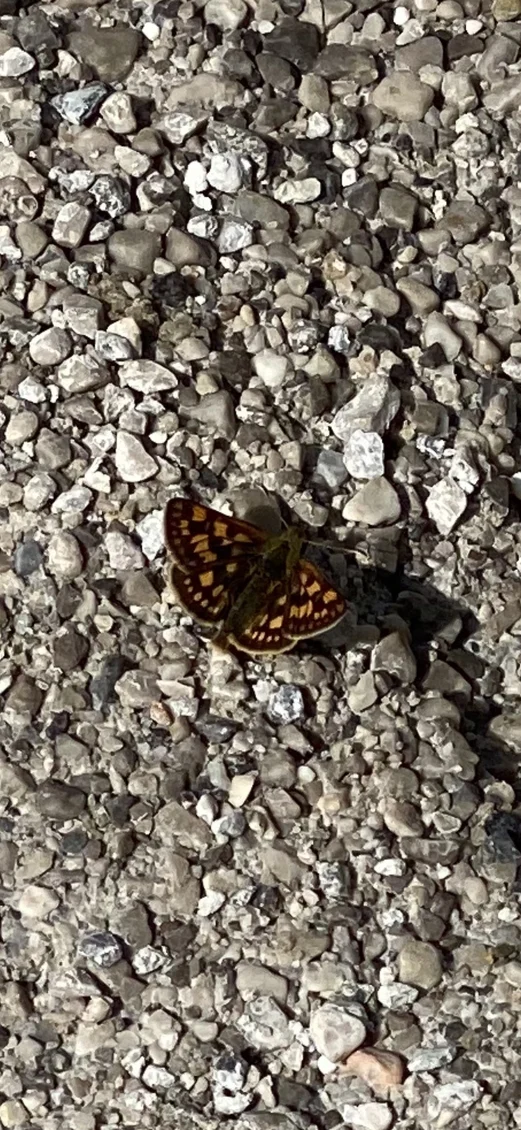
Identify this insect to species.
Carterocephalus palaemon
